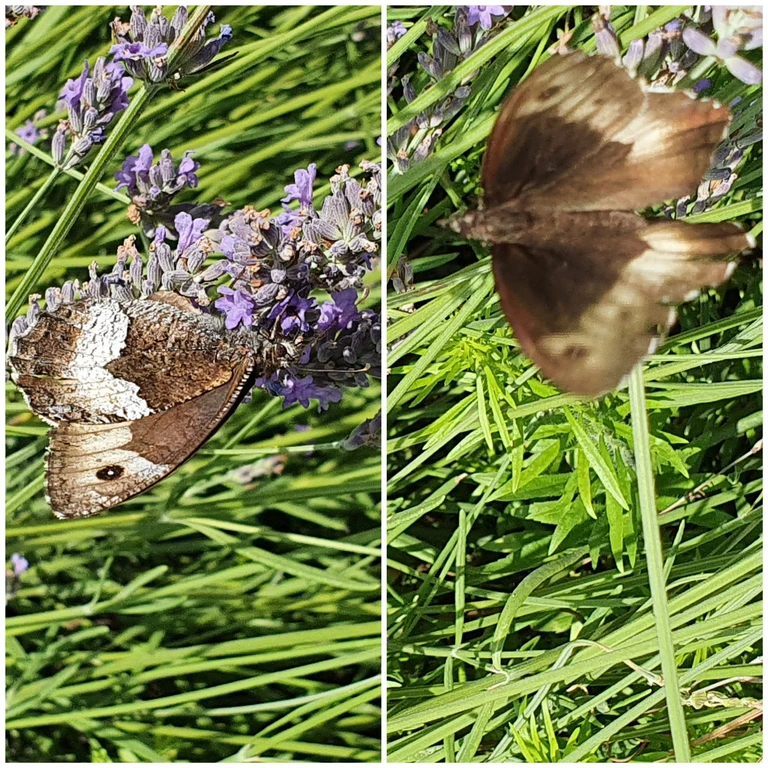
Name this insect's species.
Hipparchia alcyone
